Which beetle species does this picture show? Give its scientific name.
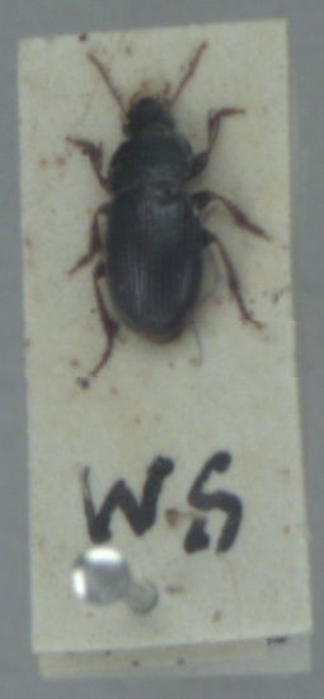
Harpalus pumilus
